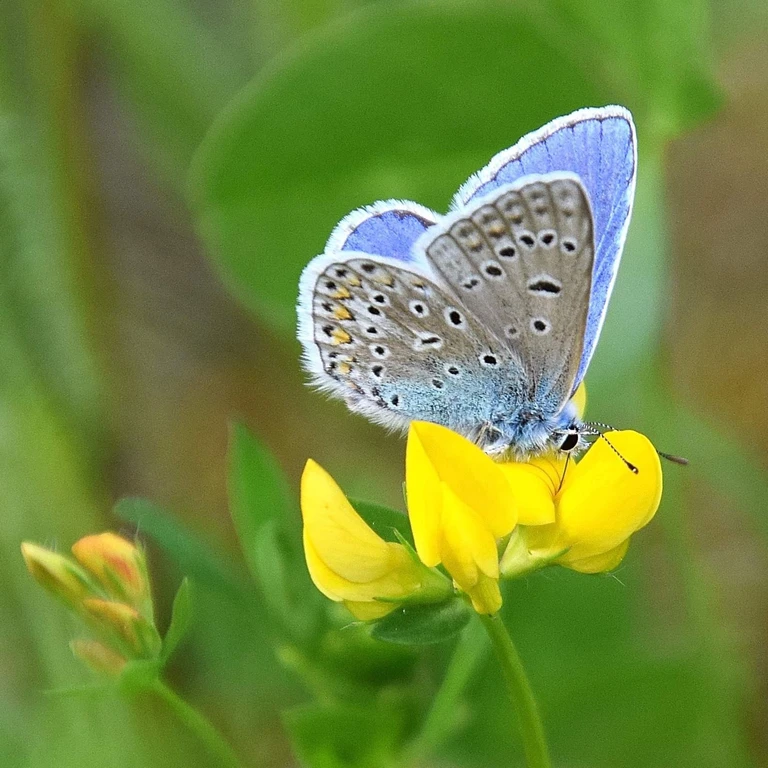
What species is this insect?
Polyommatus icarus
